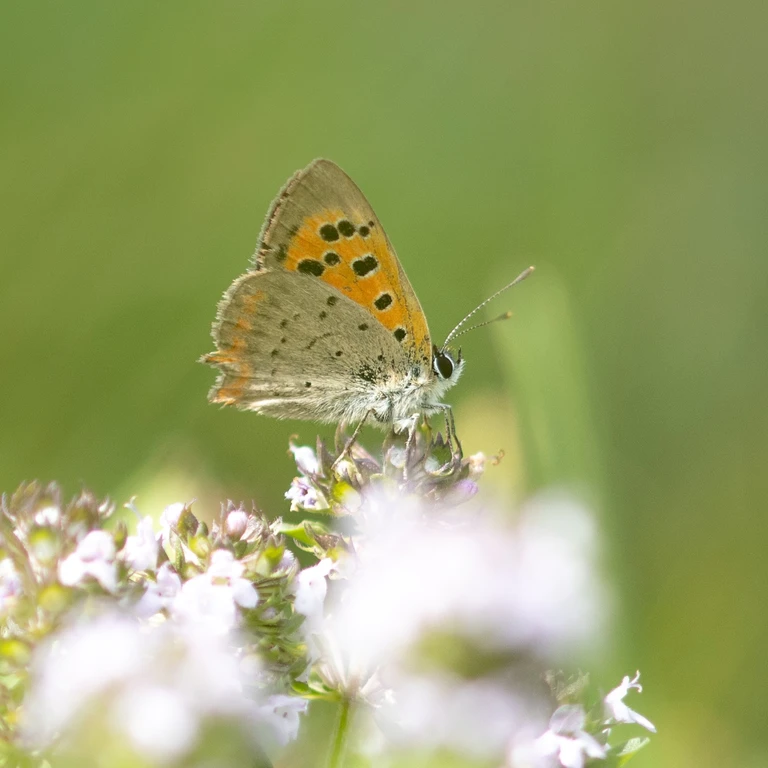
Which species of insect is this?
Lycaena phlaeas
